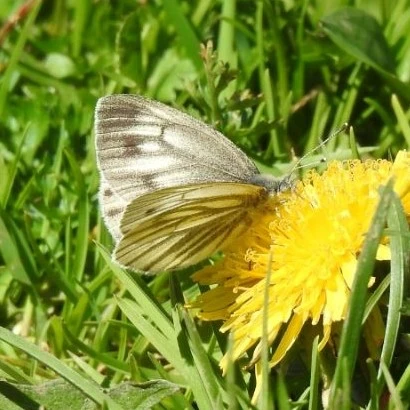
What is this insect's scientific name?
Pieris bryoniae
